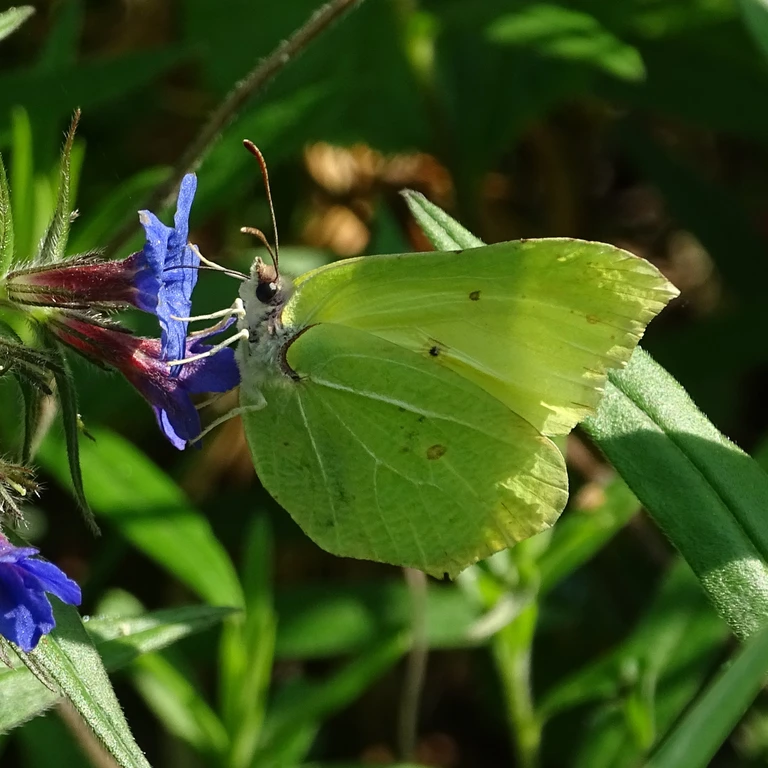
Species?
Gonepteryx rhamni
